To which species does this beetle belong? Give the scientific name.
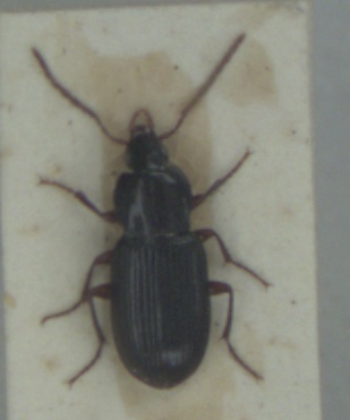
Pedius longicollis
